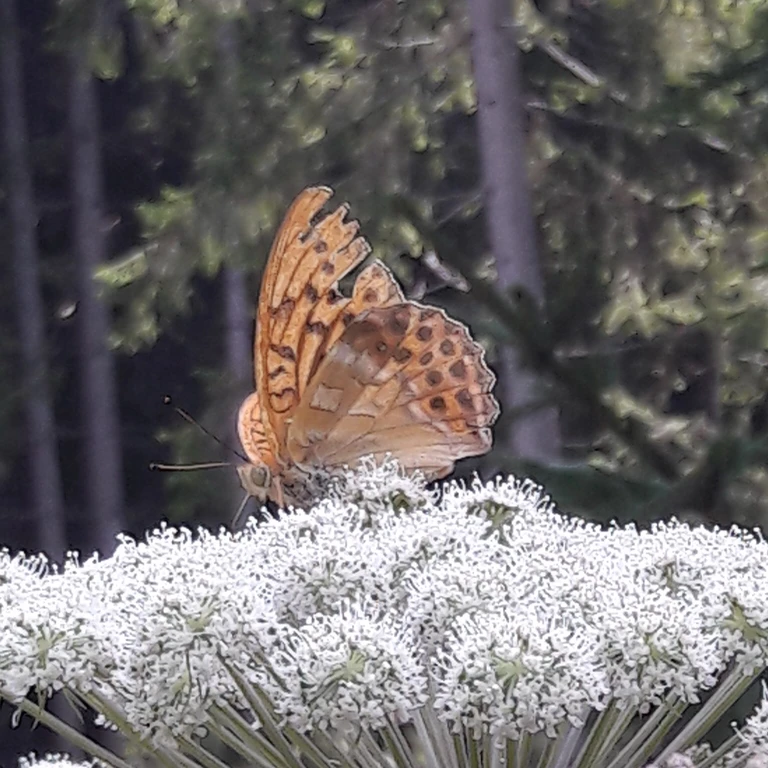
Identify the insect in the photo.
Argynnis paphia
